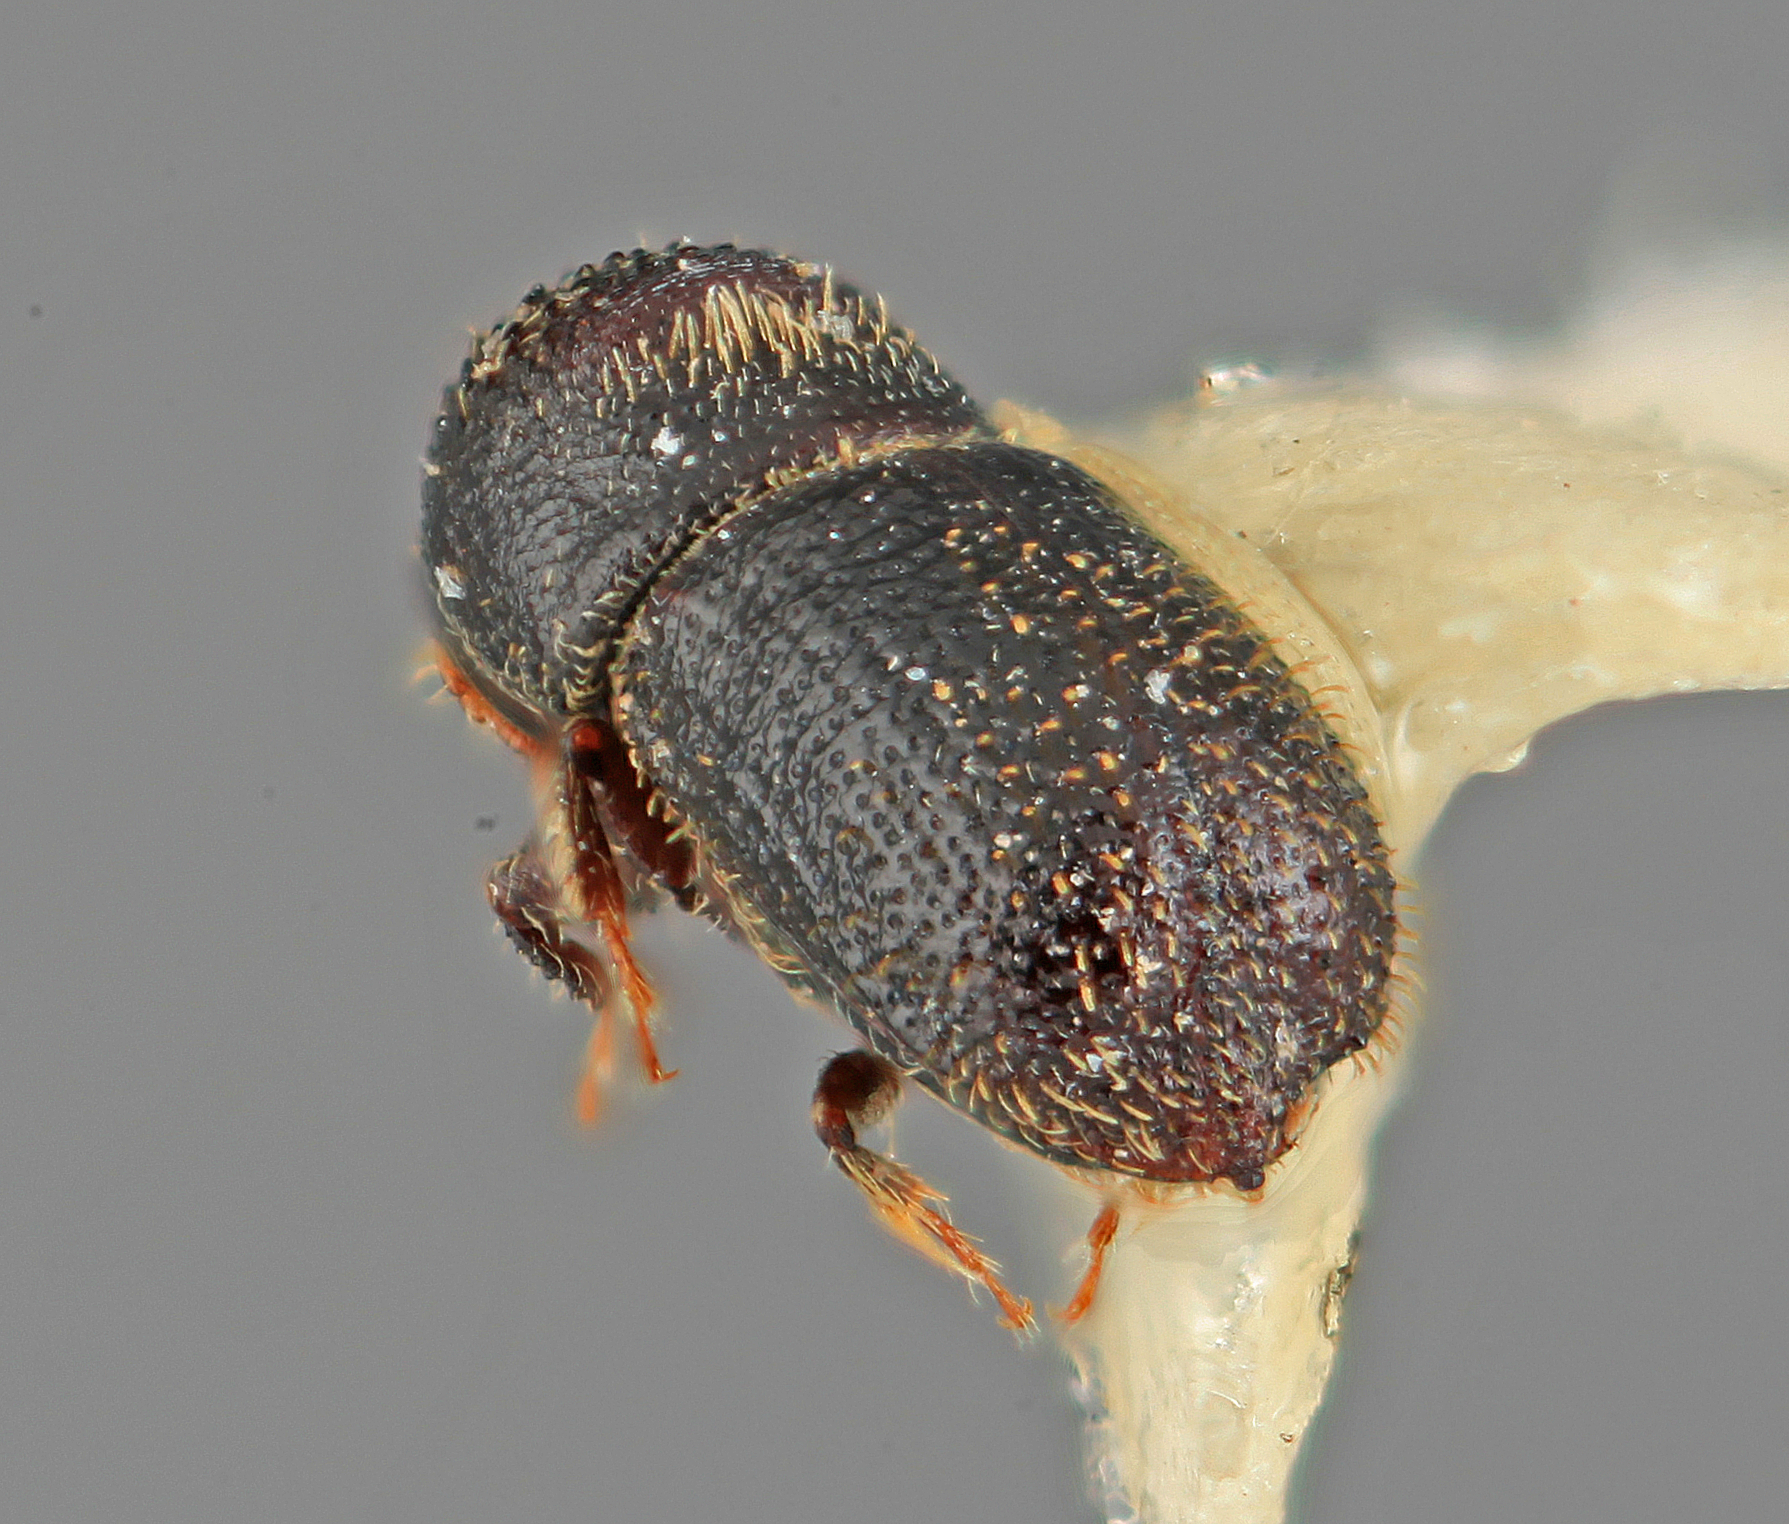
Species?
Hylocurus crotonis
